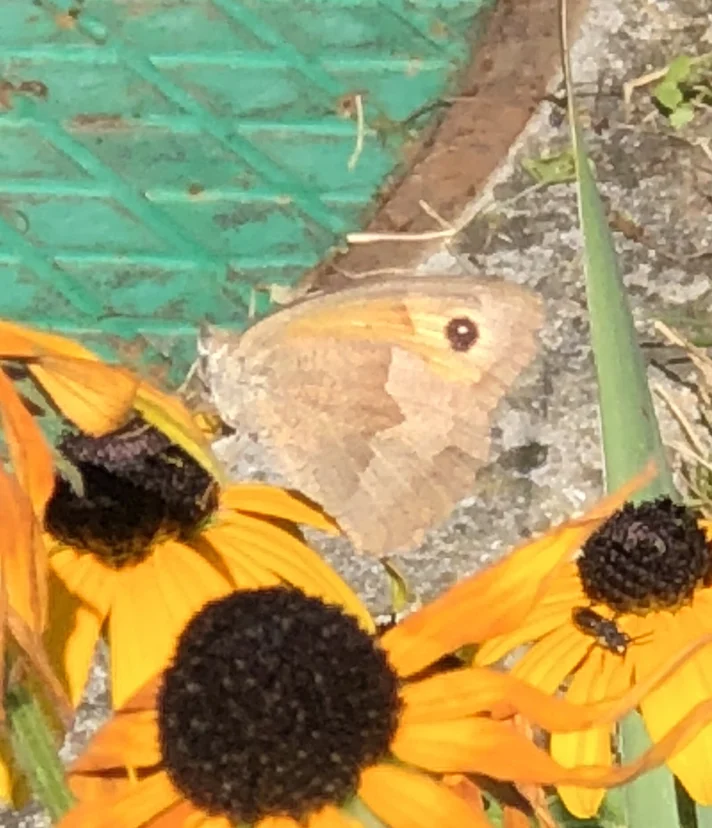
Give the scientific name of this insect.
Maniola jurtina
